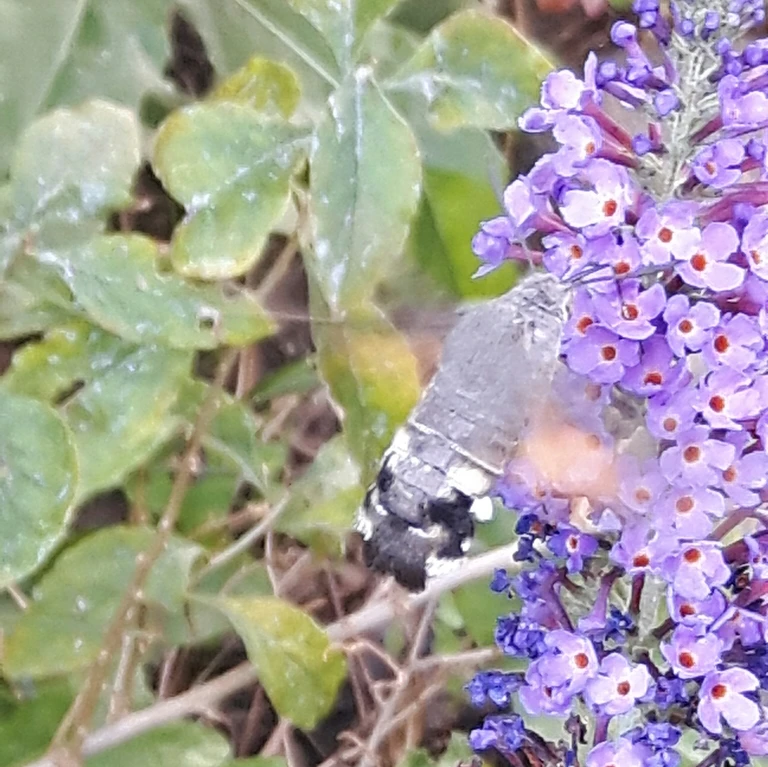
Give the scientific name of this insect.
Macroglossum stellatarum
